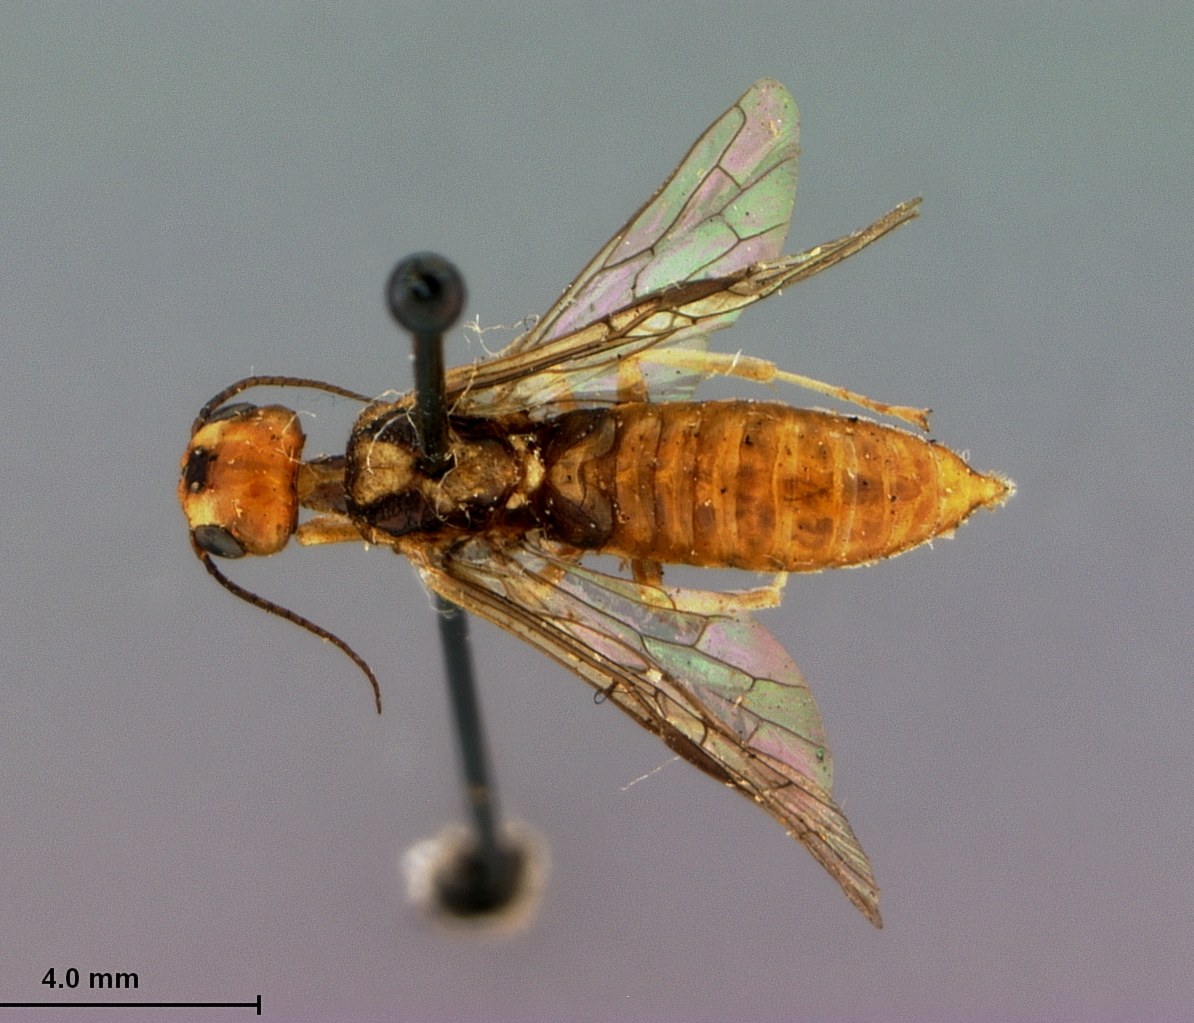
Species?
Xiphydria scafa
